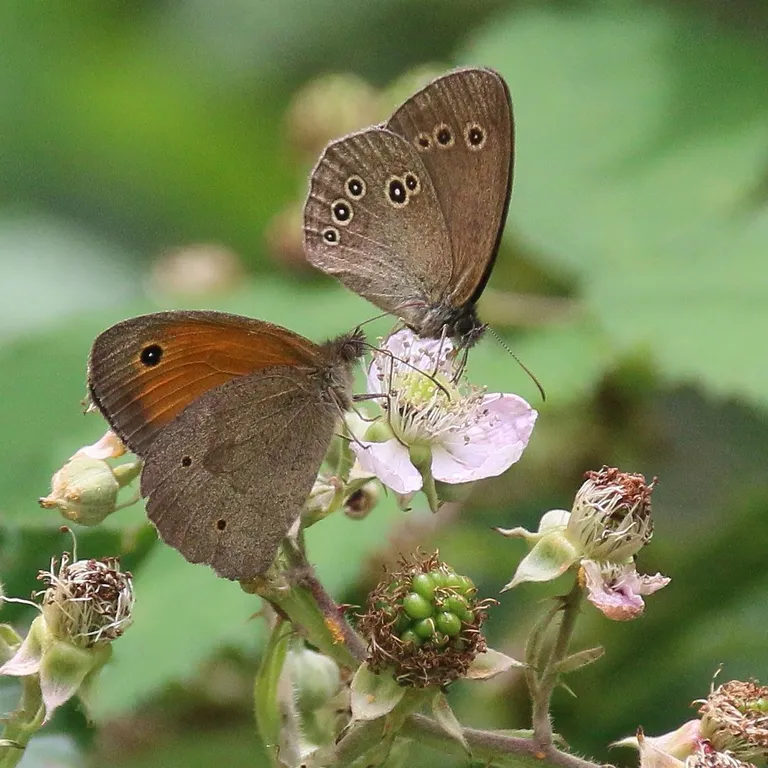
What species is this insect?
Aphantopus hyperantus
